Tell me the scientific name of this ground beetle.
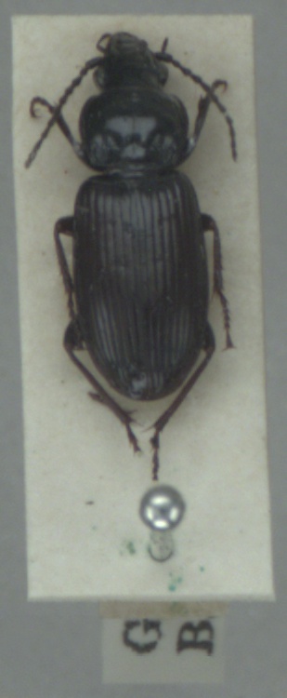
Pterostichus nigrita
